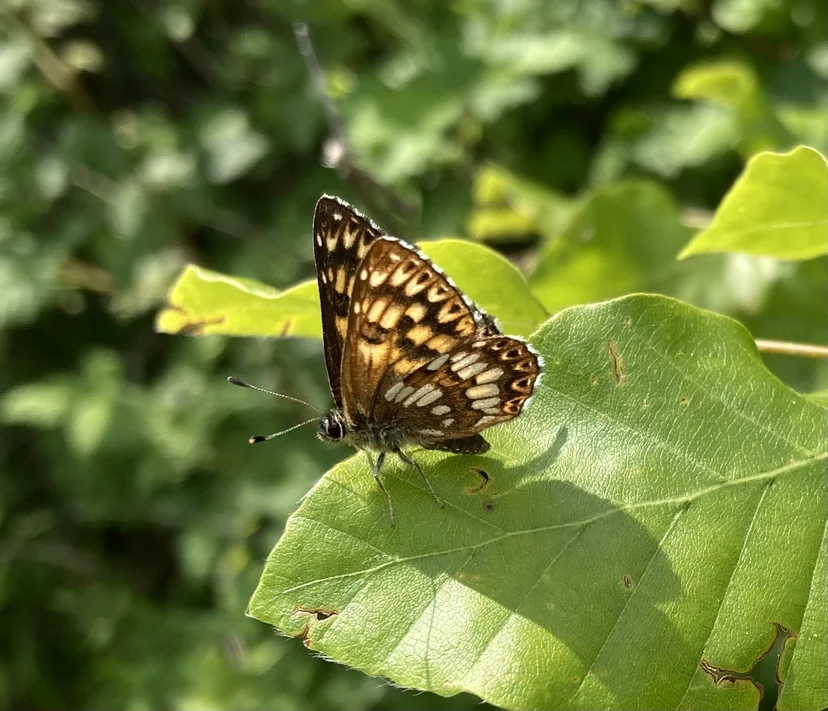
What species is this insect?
Hamearis lucina
